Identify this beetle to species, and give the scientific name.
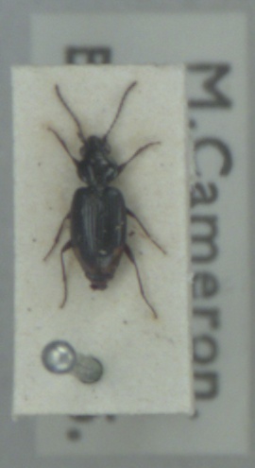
Bembidion guttula
